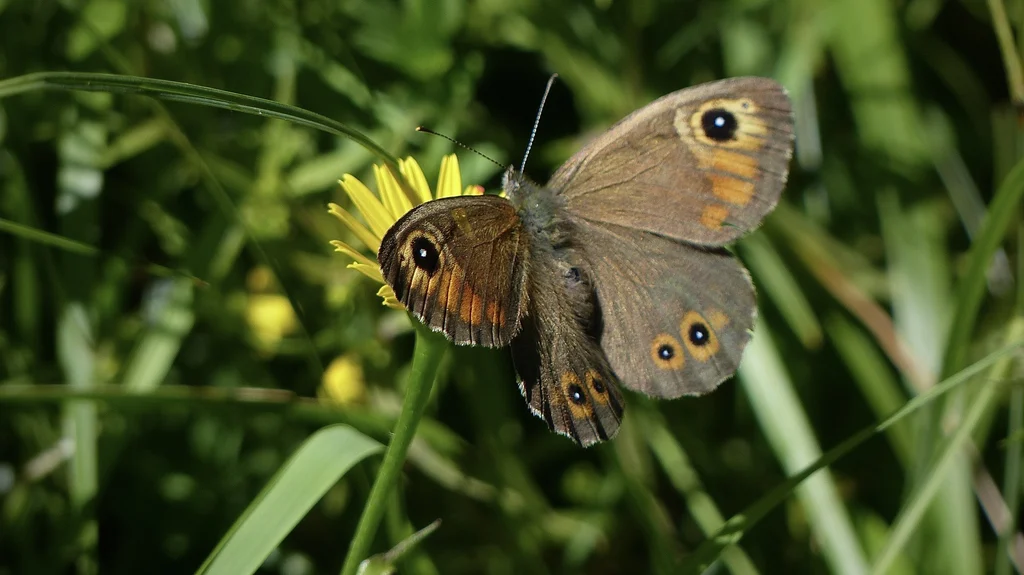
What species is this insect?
Lasiommata maera (also Pararge maera)
